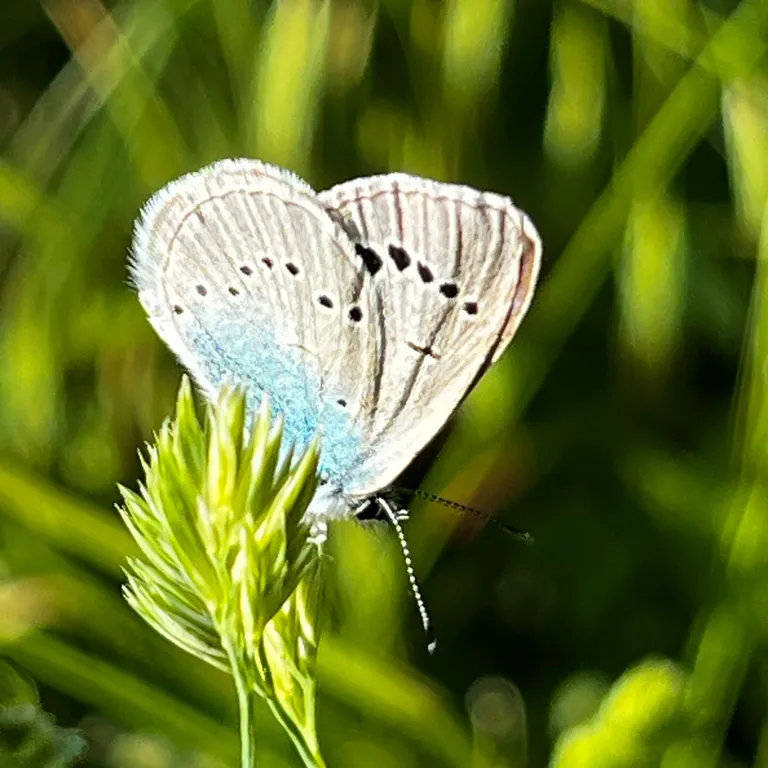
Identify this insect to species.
Glaucopsyche alexis
